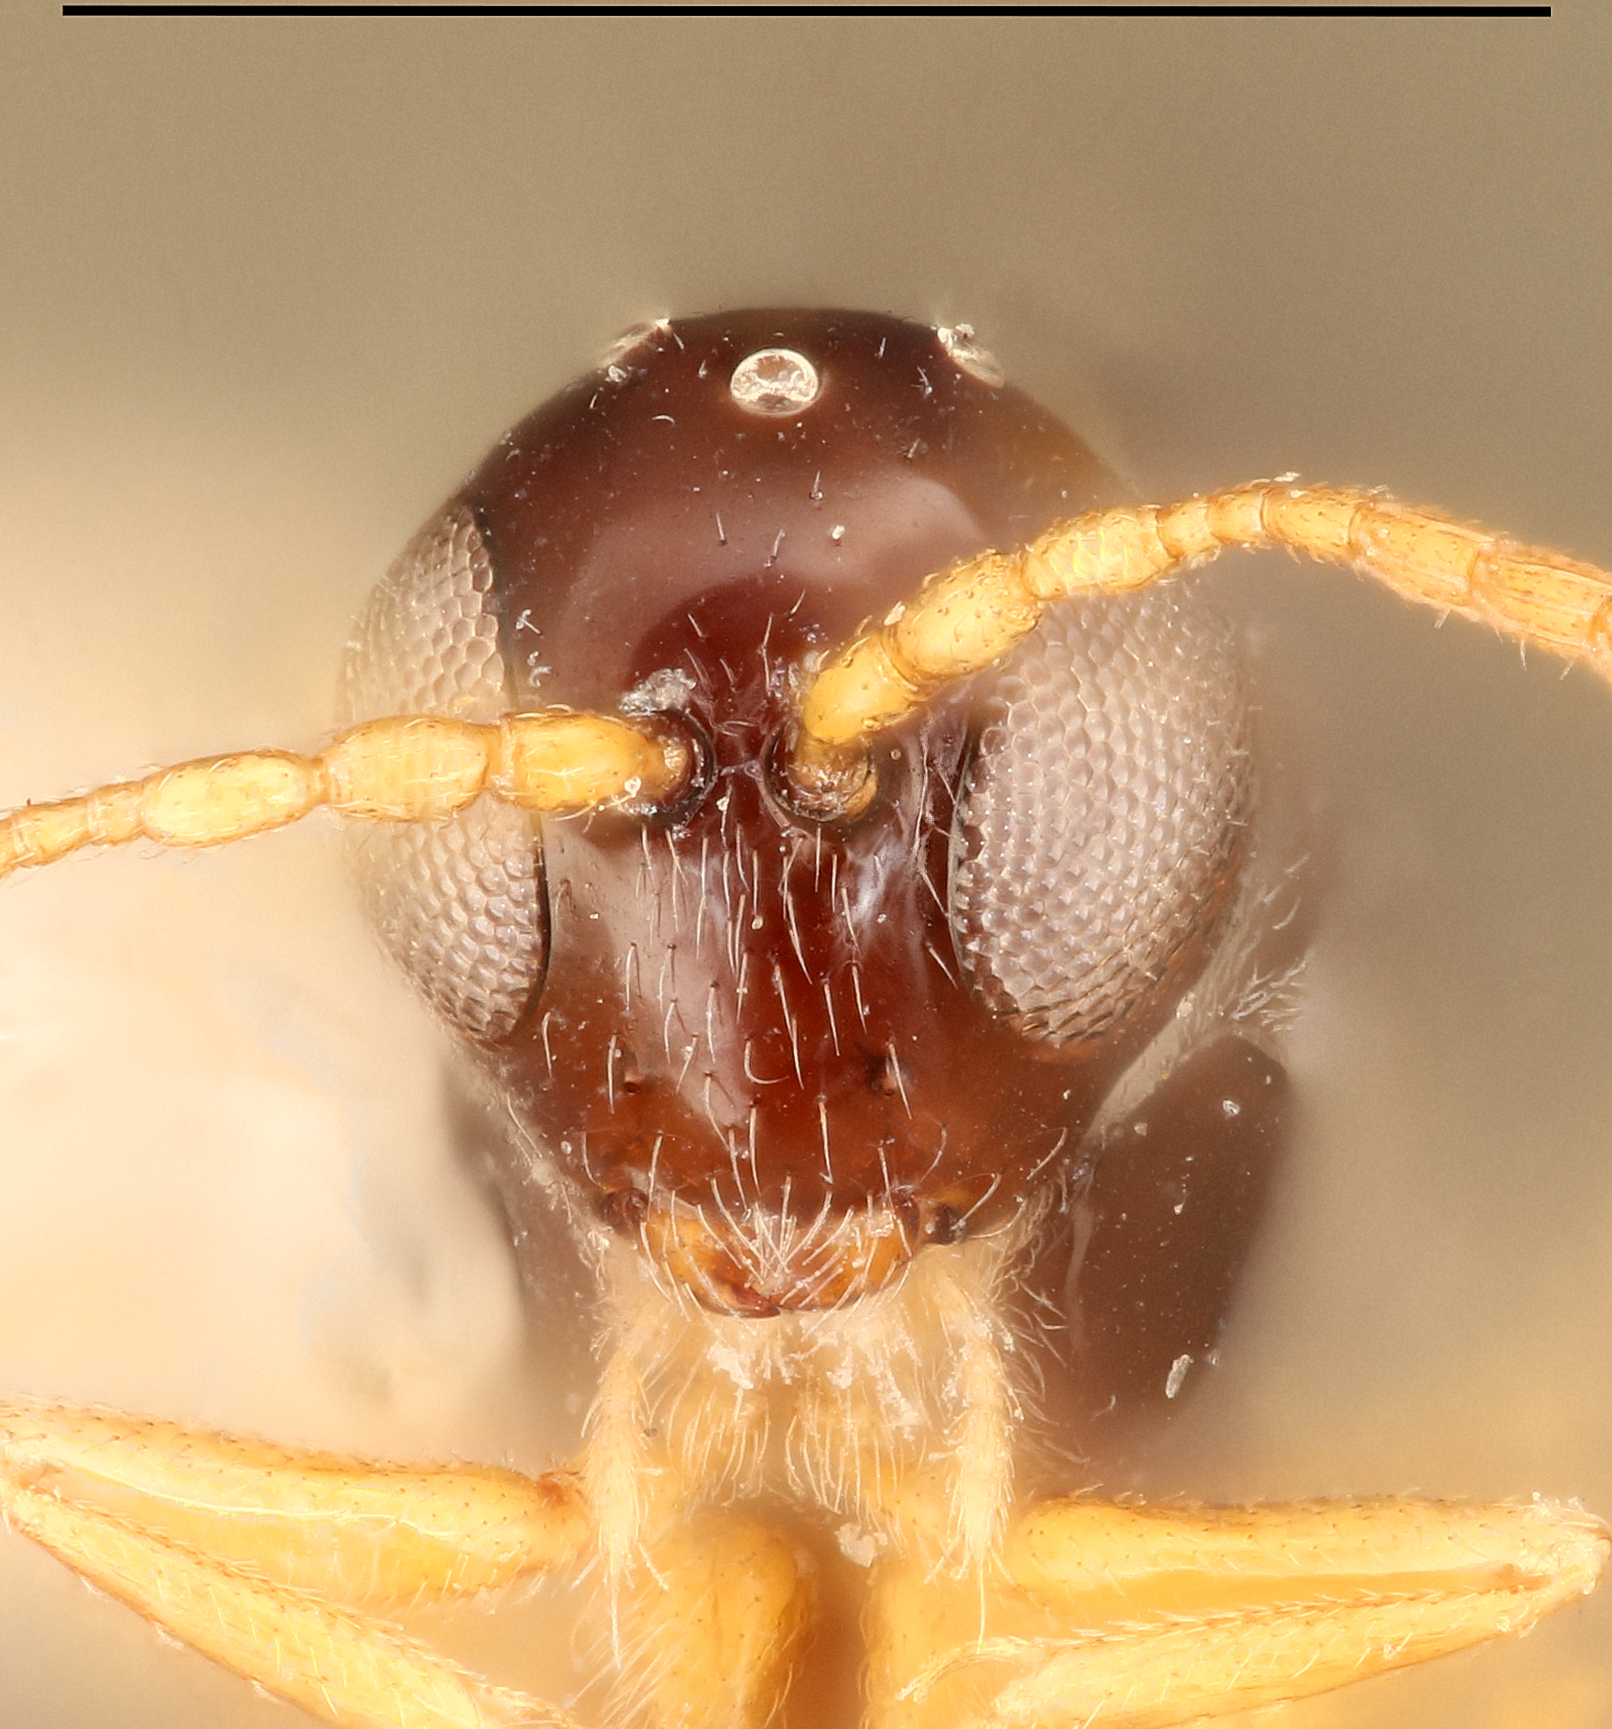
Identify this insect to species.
Dilyta rathmanae
